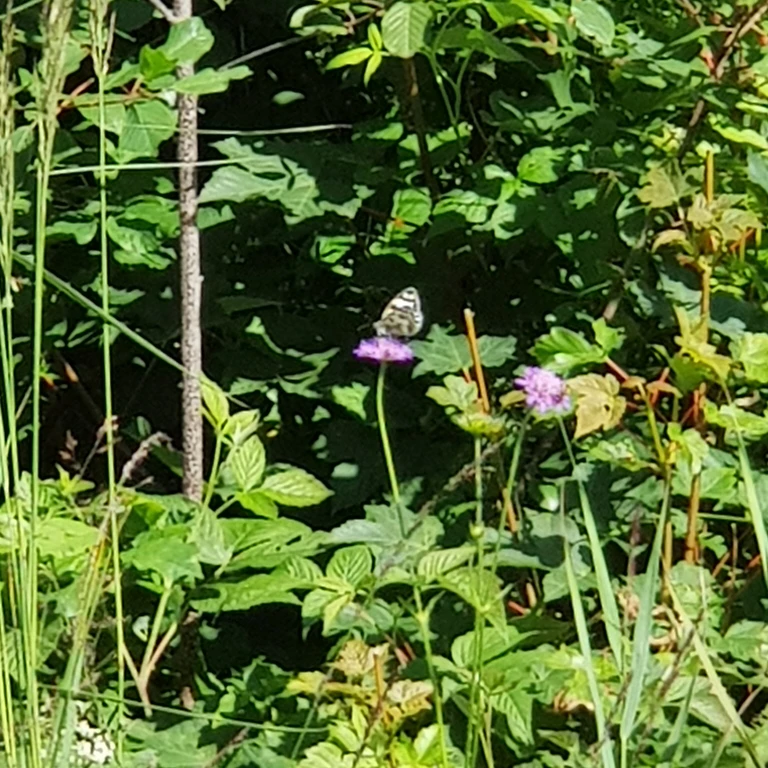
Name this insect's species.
Melanargia galathea
